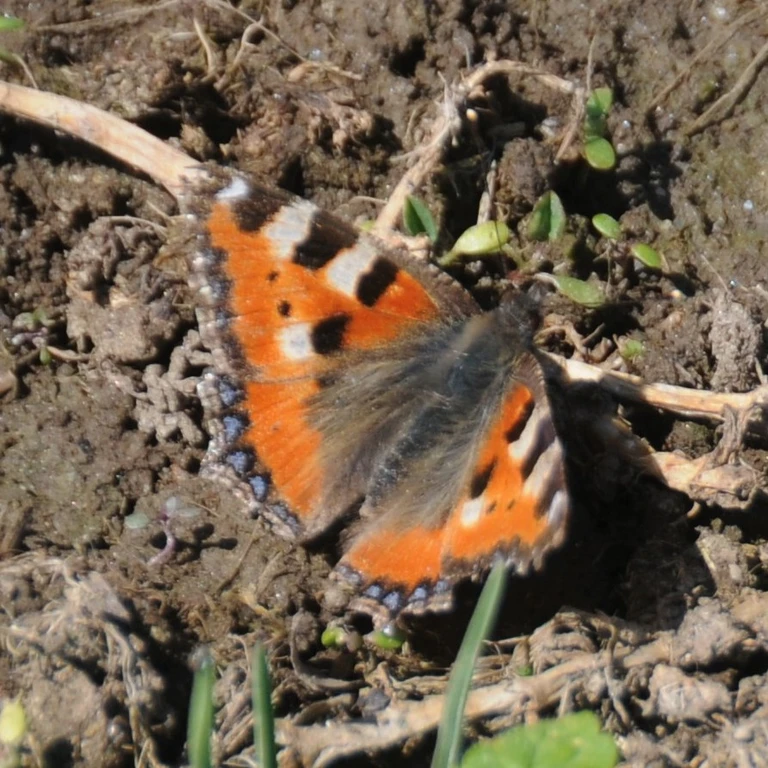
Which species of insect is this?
Aglais urticae
